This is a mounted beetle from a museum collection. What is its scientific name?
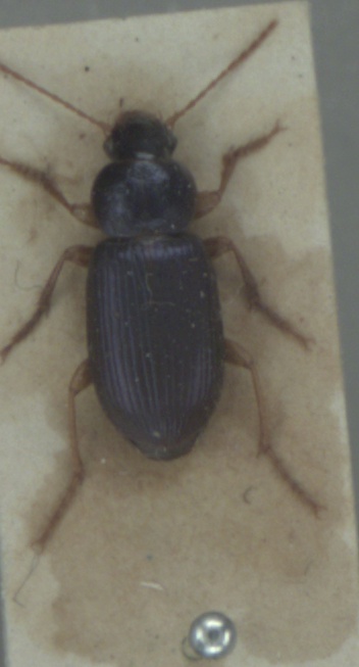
Ophonus ardosiacus
